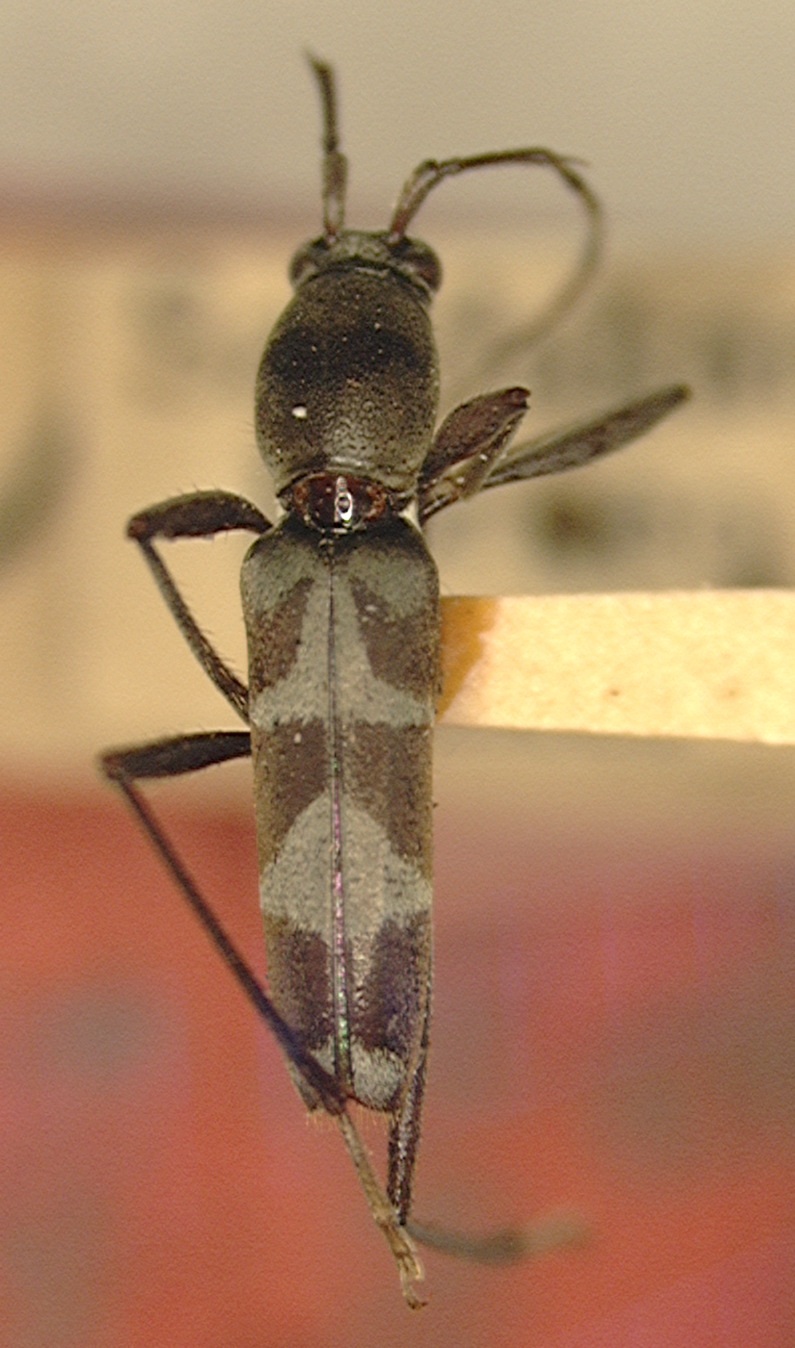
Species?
Demonax octavus
